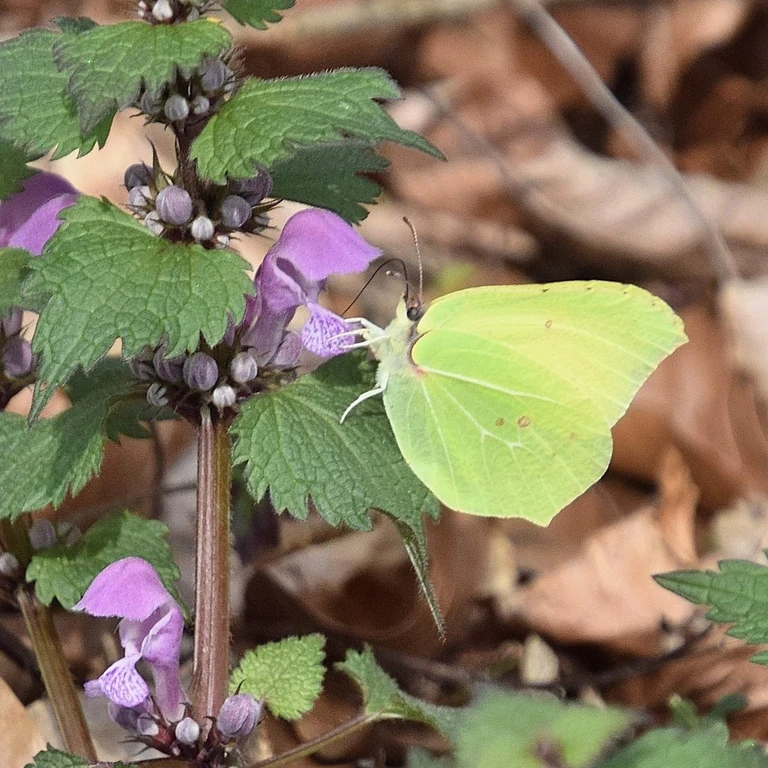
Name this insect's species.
Gonepteryx rhamni
